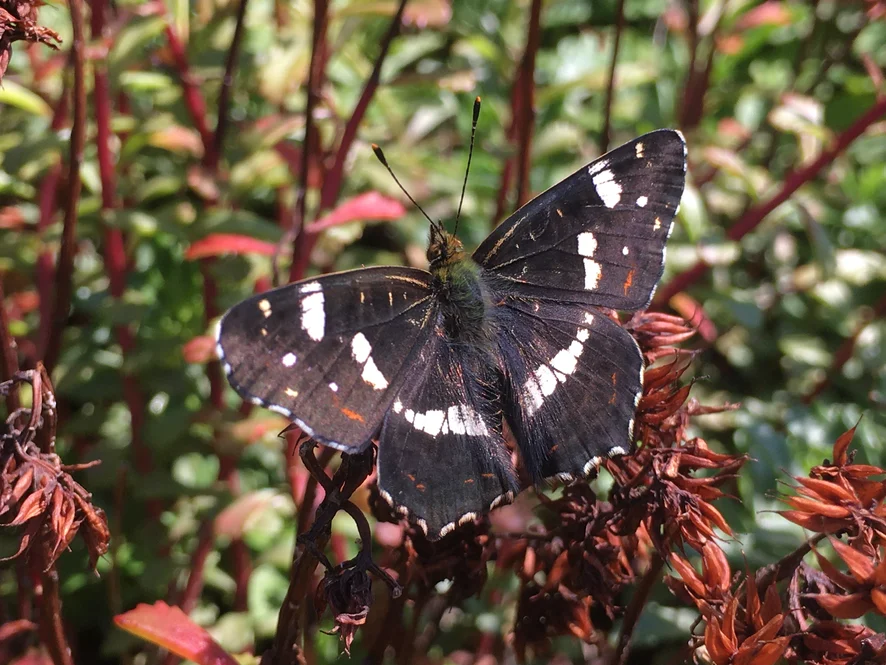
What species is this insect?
Araschnia levana
